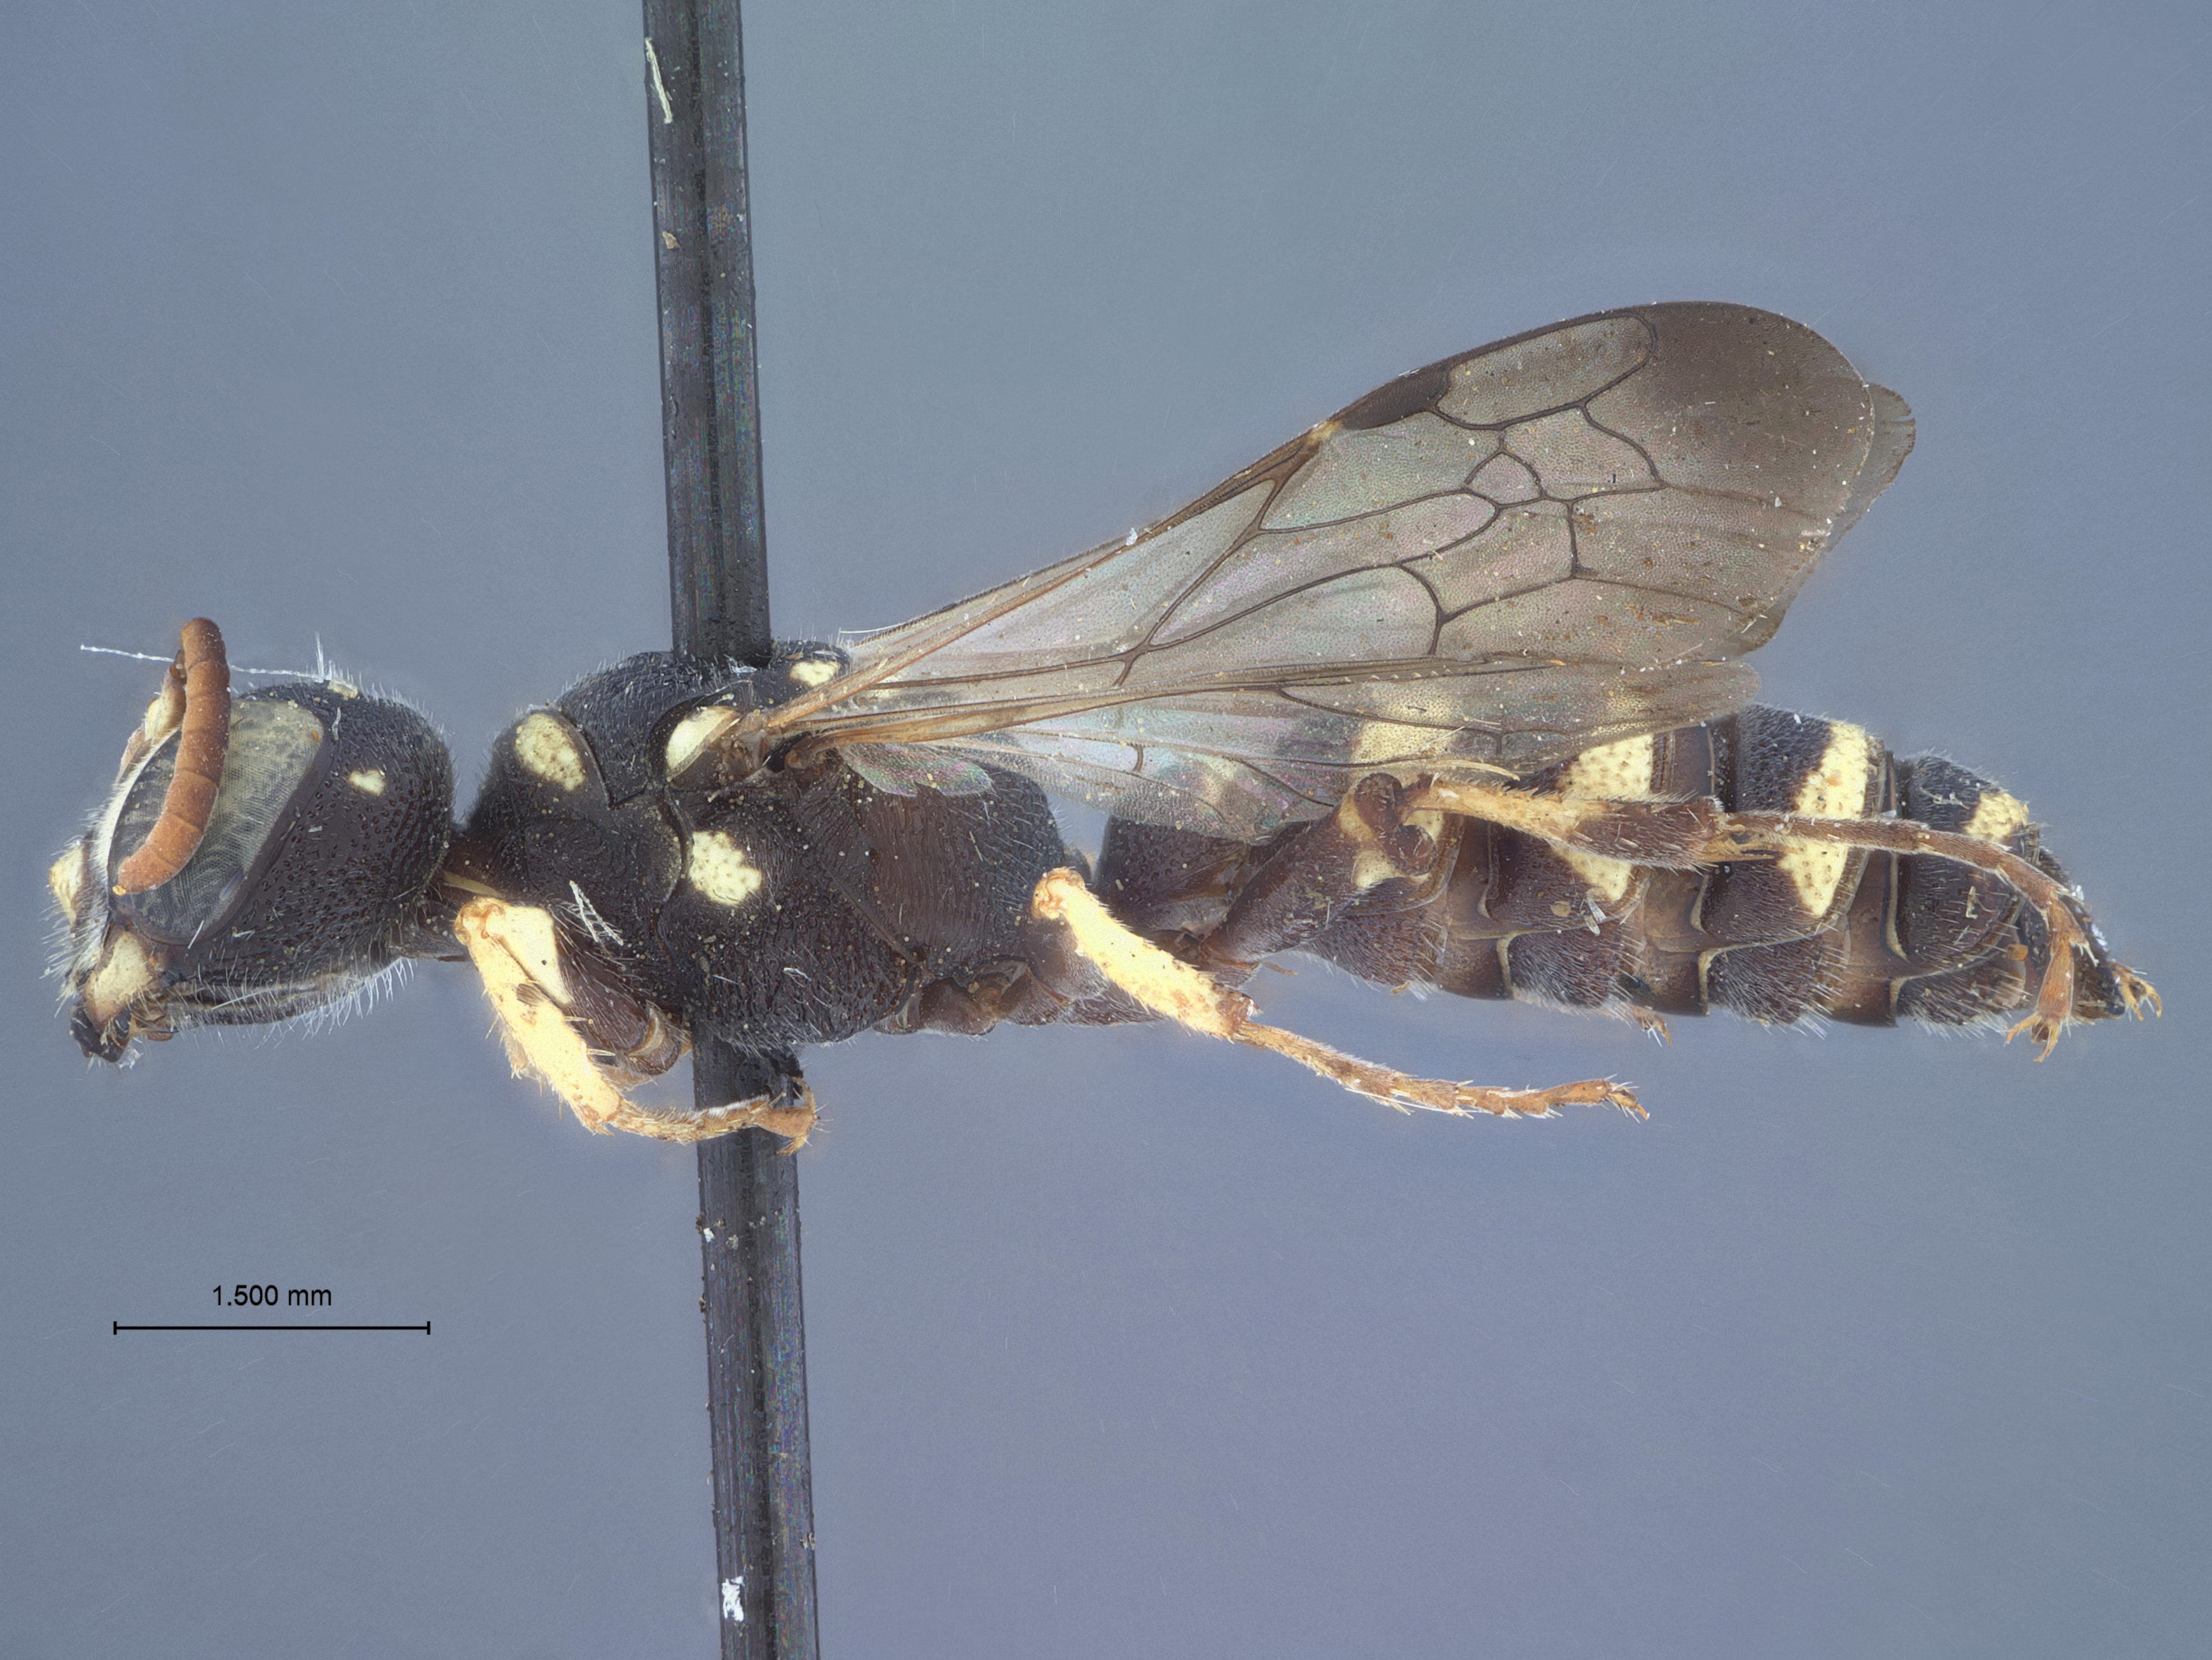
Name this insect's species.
Cerceris vanduzeei
